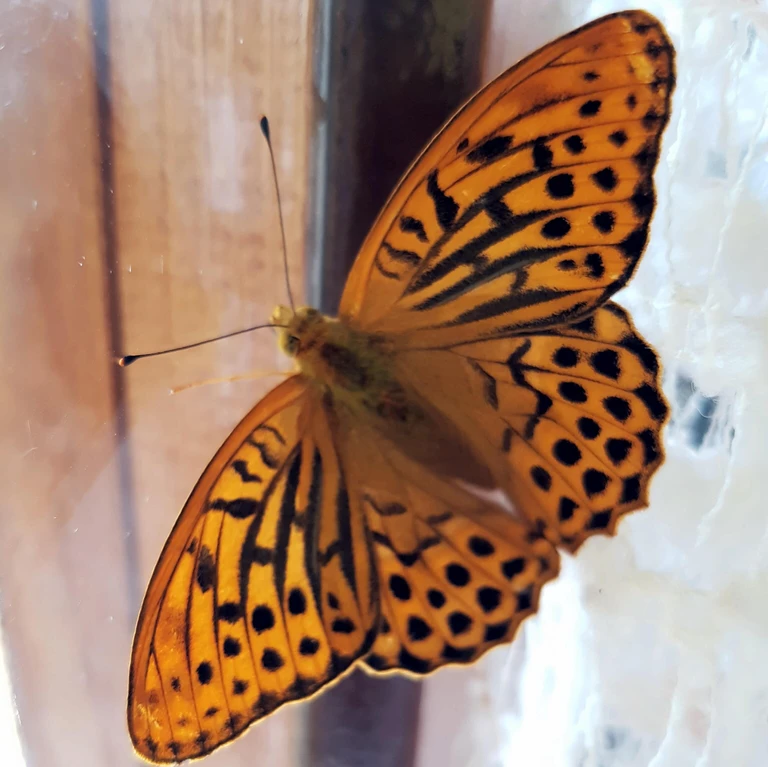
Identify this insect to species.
Argynnis paphia
